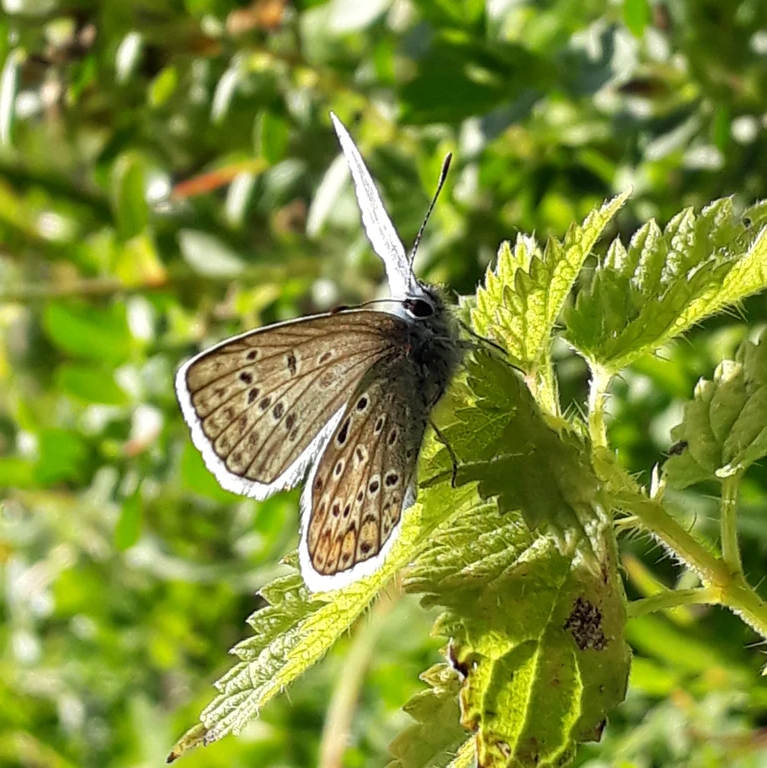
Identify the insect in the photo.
Polyommatus icarus
